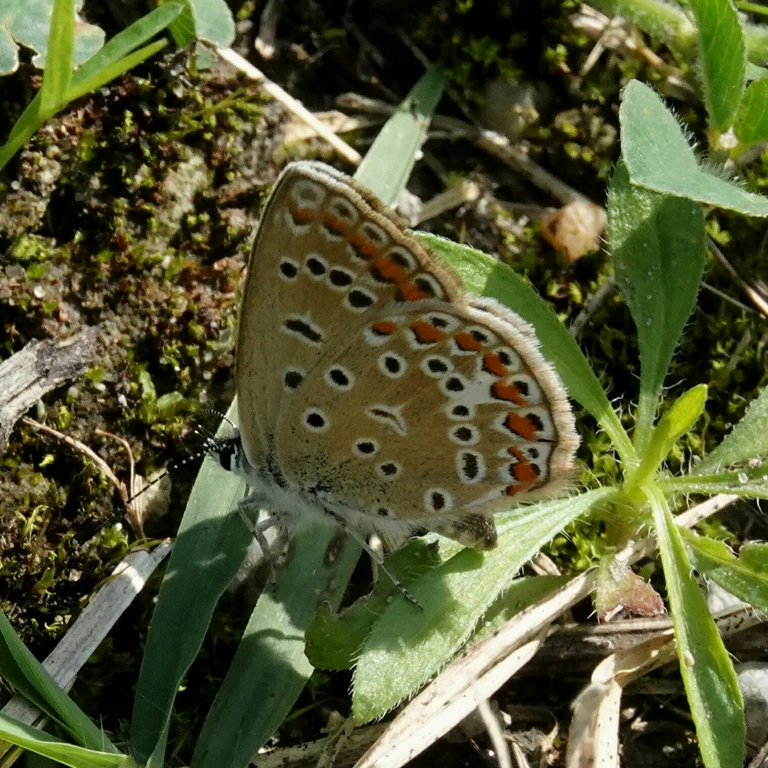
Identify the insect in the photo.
Polyommatus icarus
